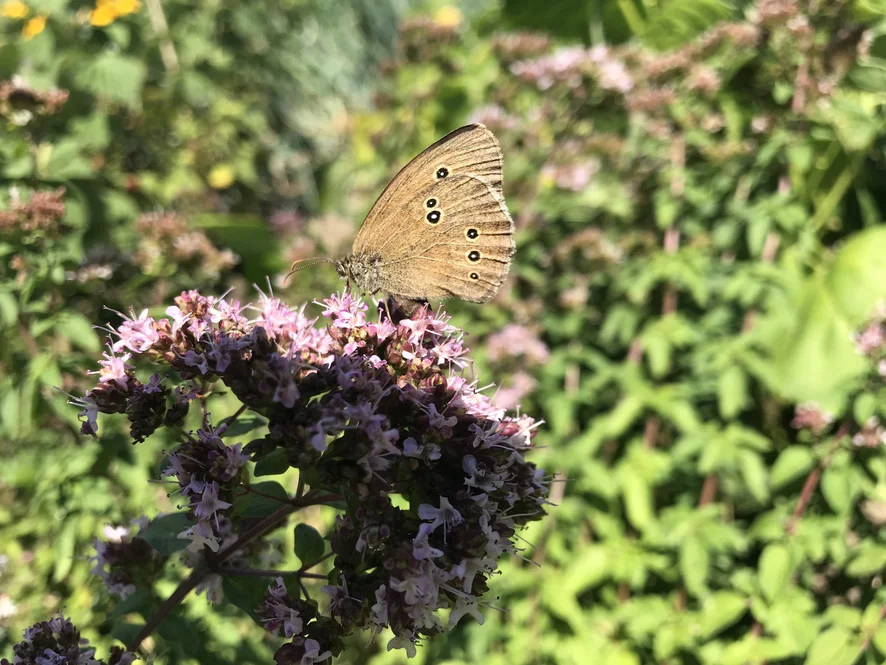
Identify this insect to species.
Aphantopus hyperantus
